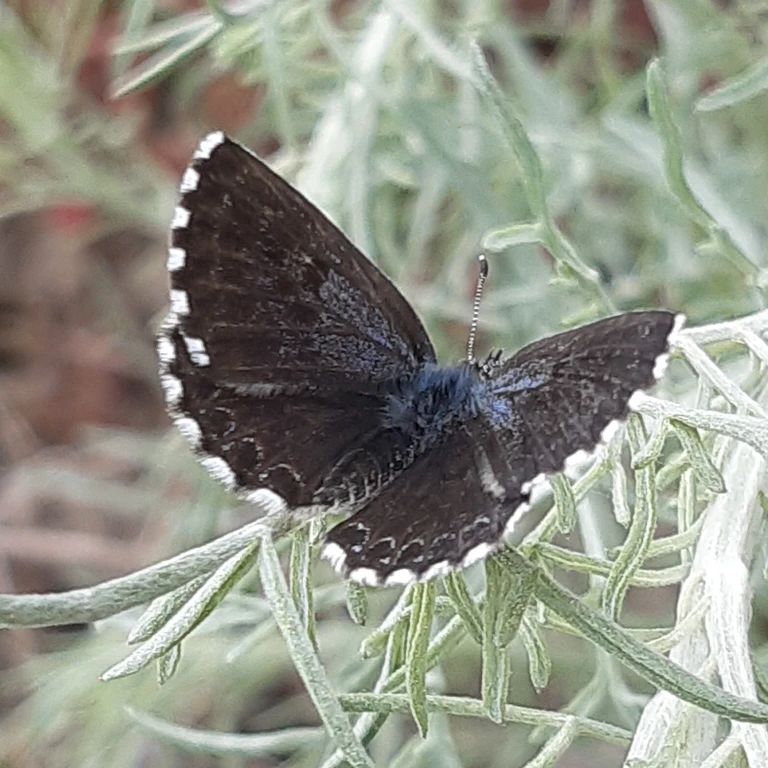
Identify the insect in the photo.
Scolitantides orion
